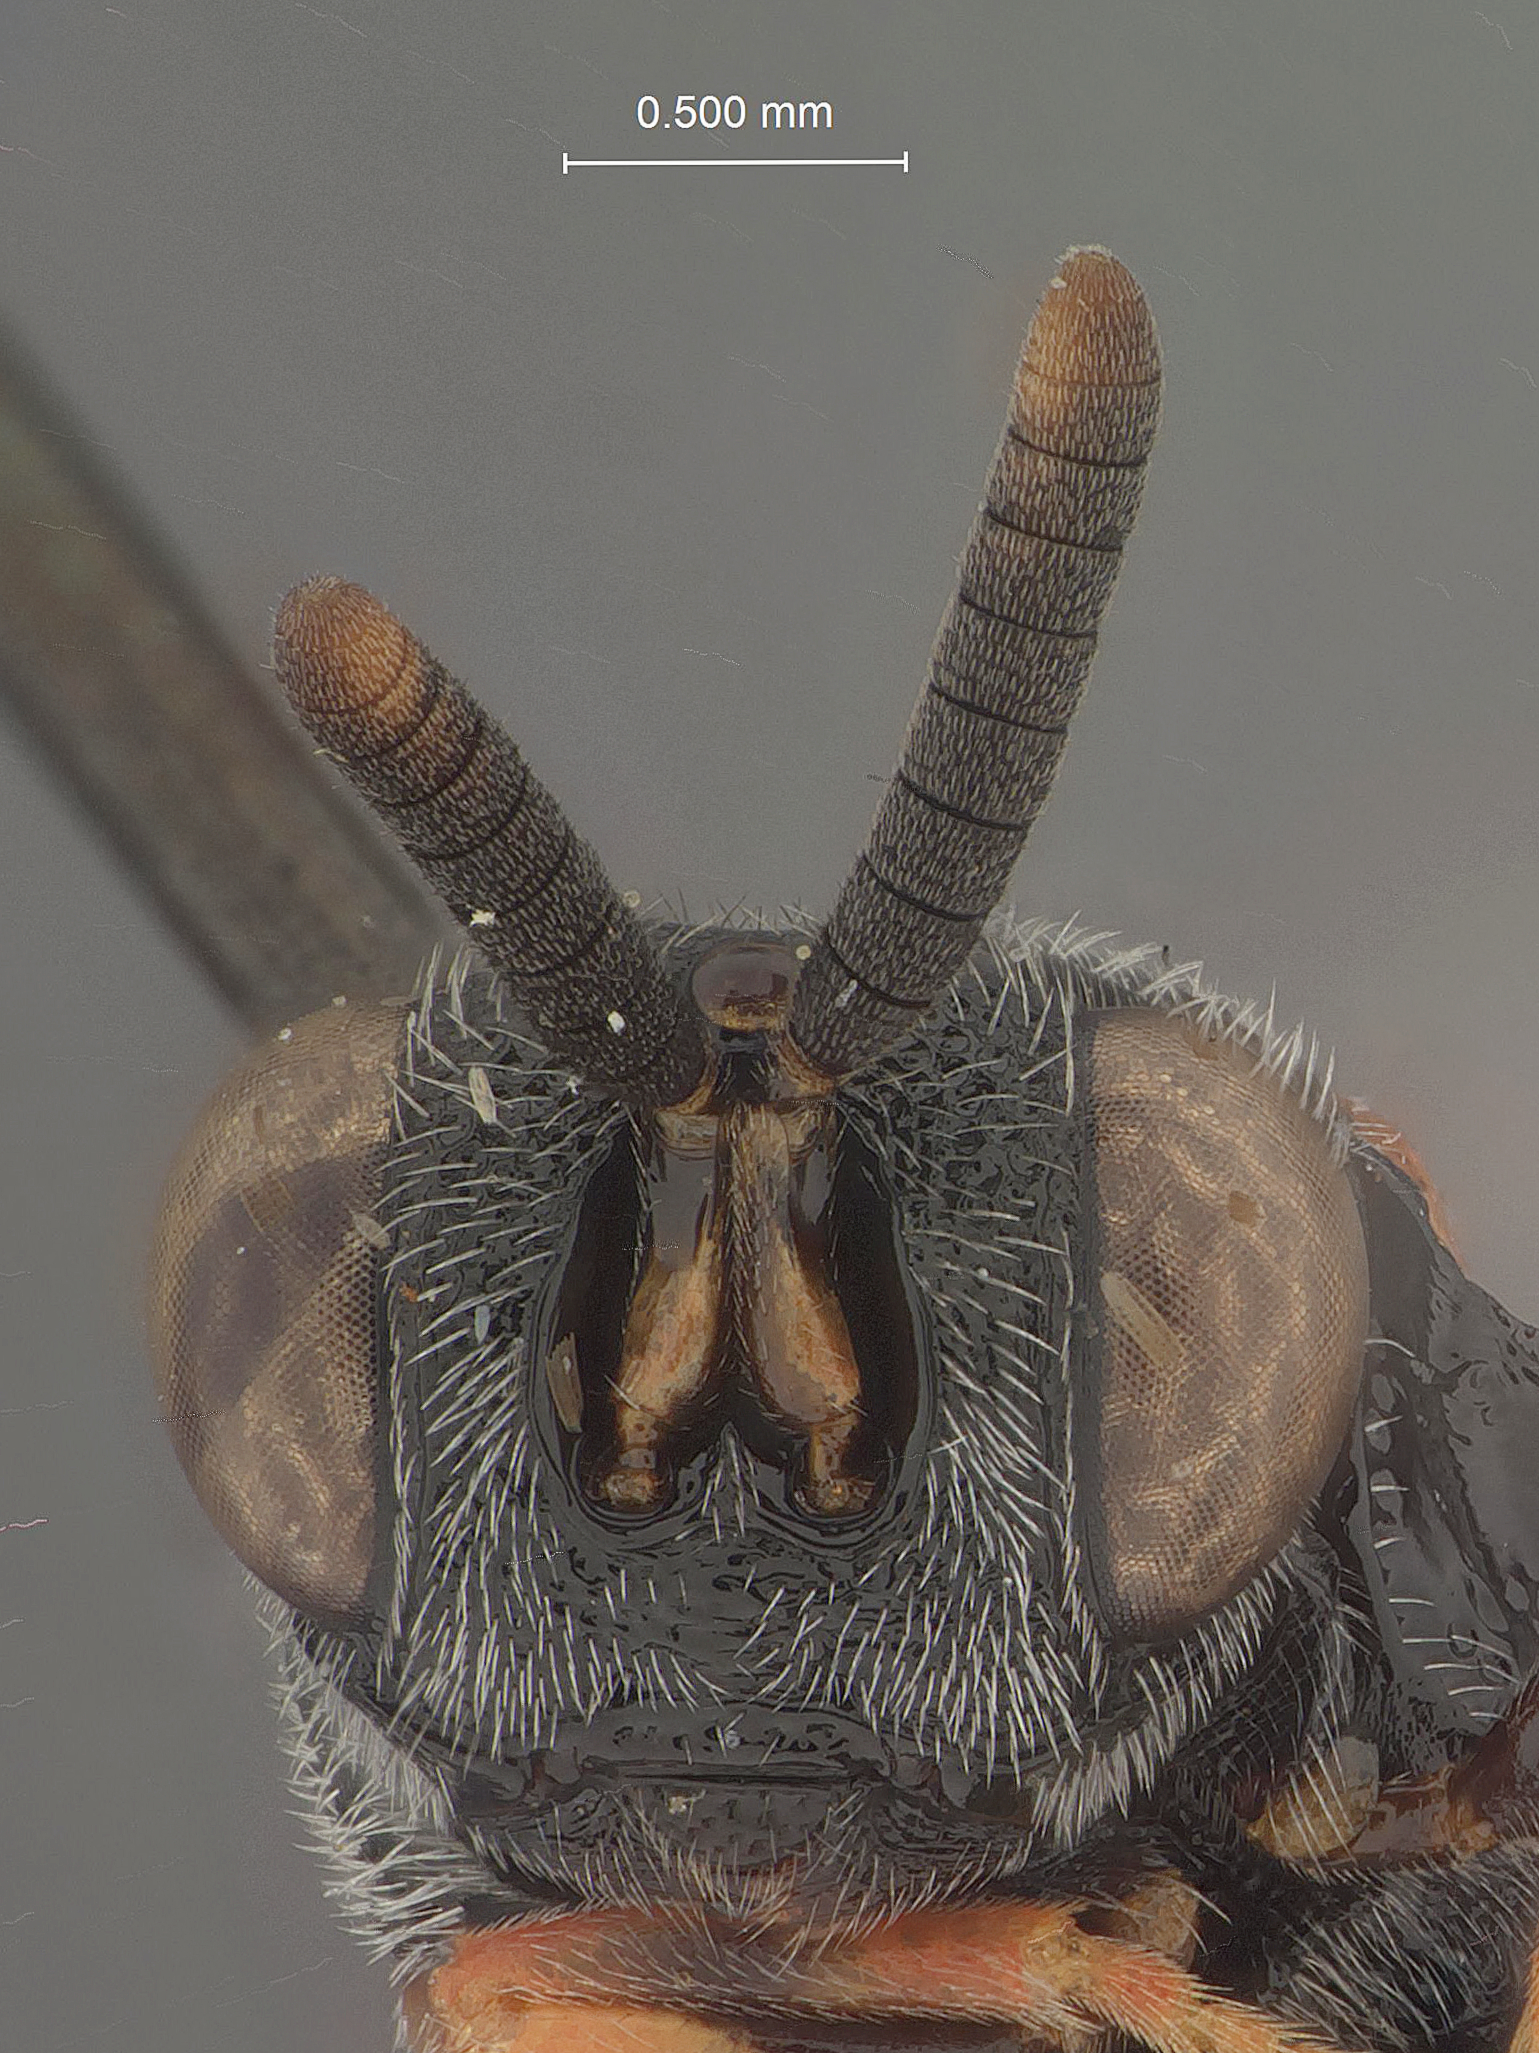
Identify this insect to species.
Unknownhym weemsi
